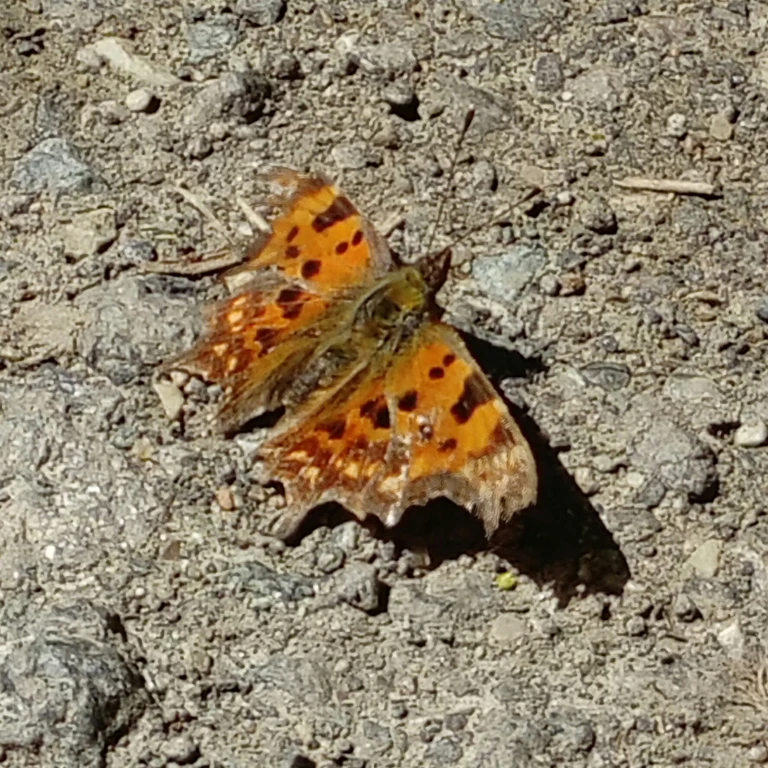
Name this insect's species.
Polygonia c-album
